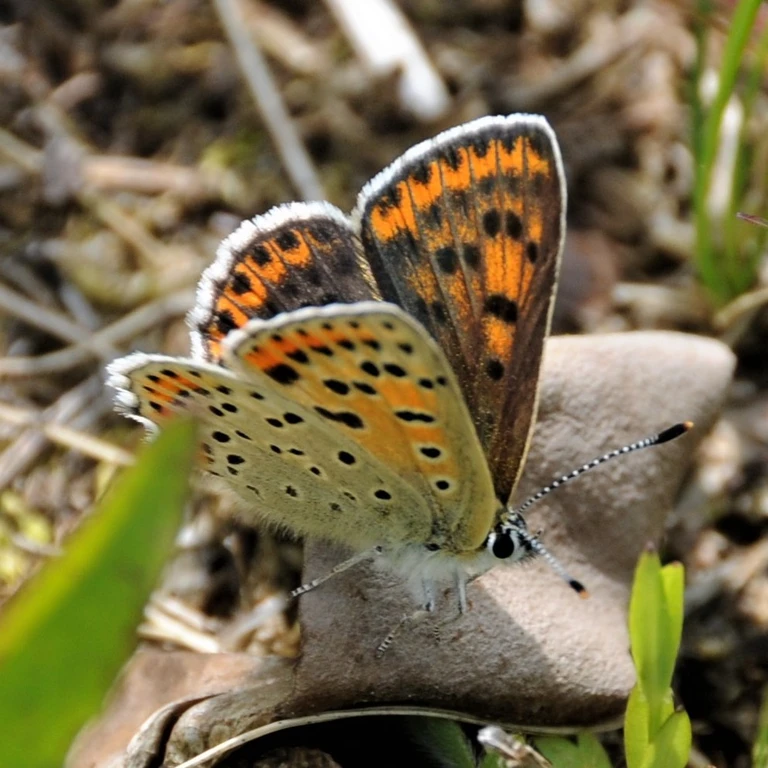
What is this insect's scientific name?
Lycaena tityrus (also Loweia tityrus)
